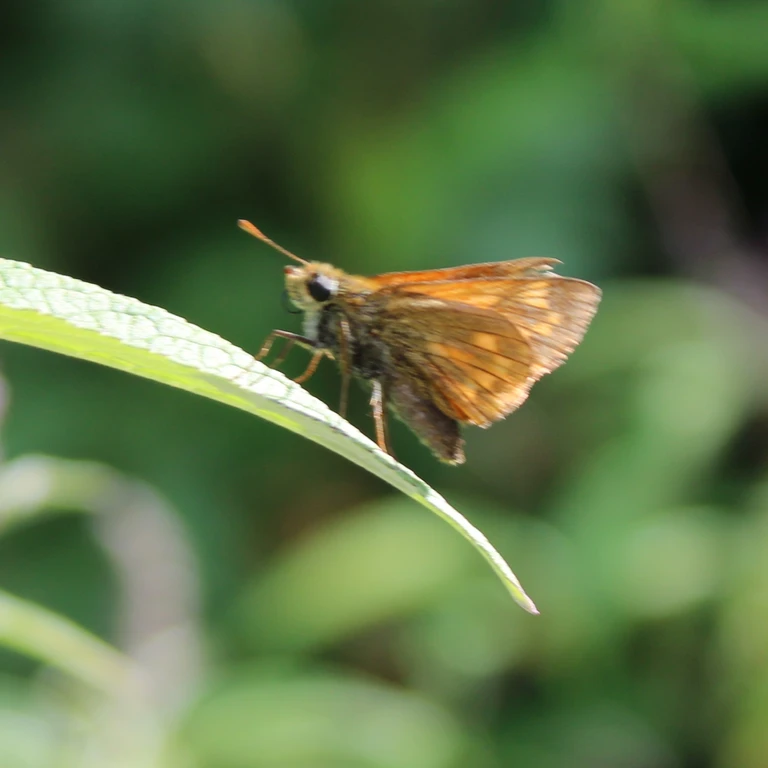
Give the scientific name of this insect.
Ochlodes sylvanus (also Ochlodes venata)
